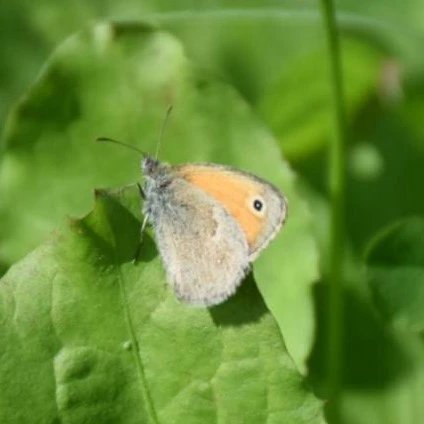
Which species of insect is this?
Coenonympha pamphilus
